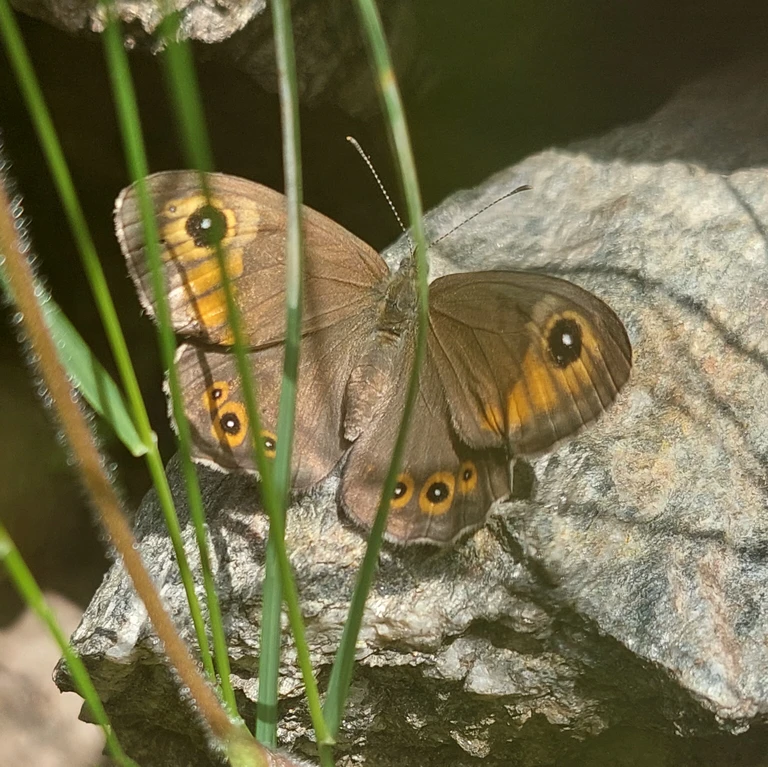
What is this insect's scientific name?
Lasiommata maera (also Pararge maera)
